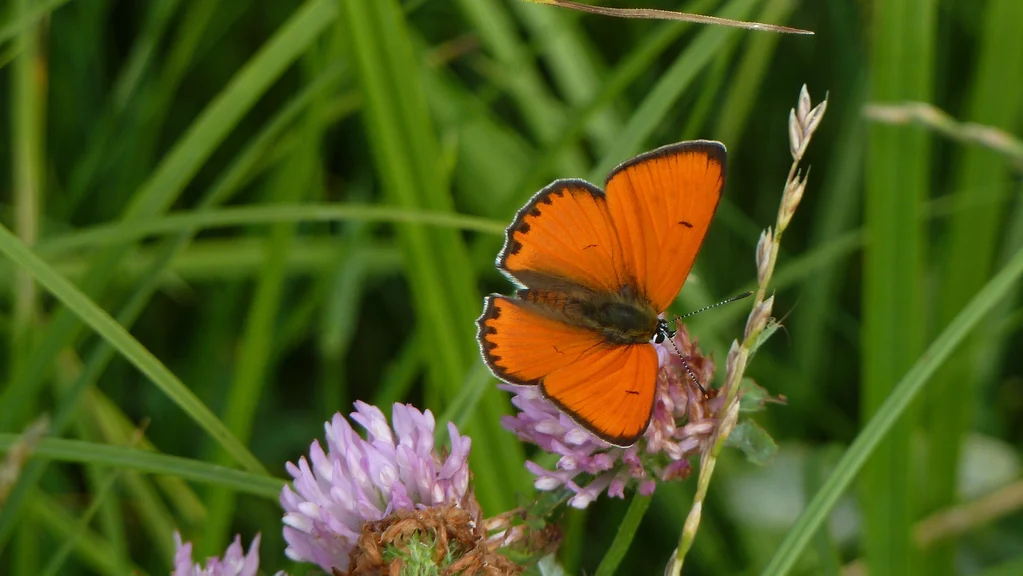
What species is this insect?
Lycaena dispar
